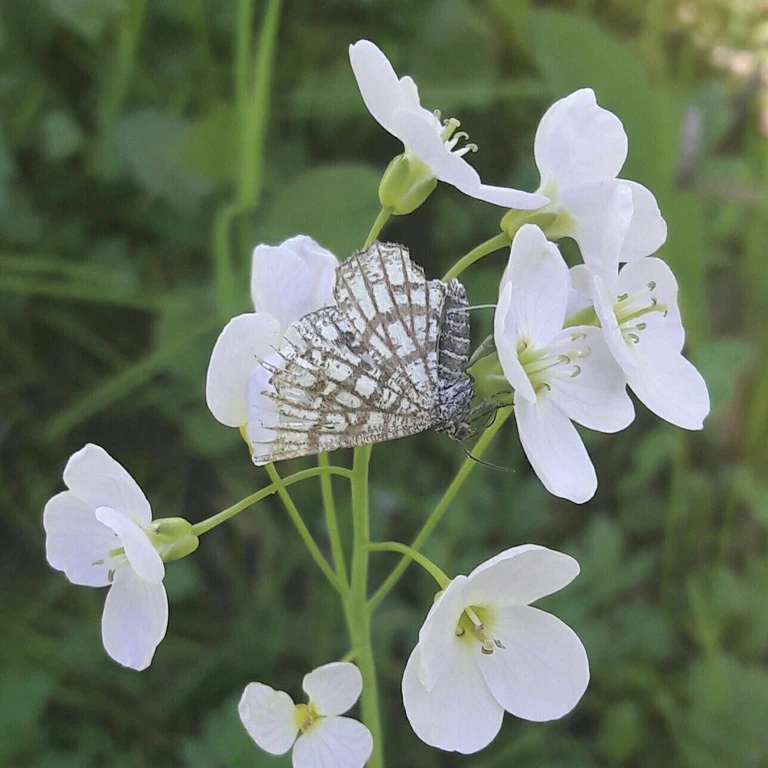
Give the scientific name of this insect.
Chiasmia clathrata
